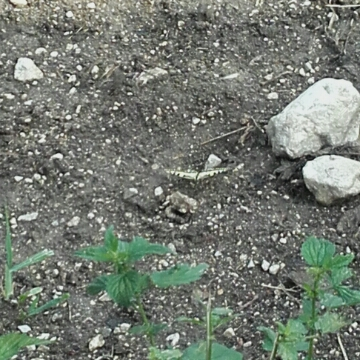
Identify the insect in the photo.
Papilio machaon
